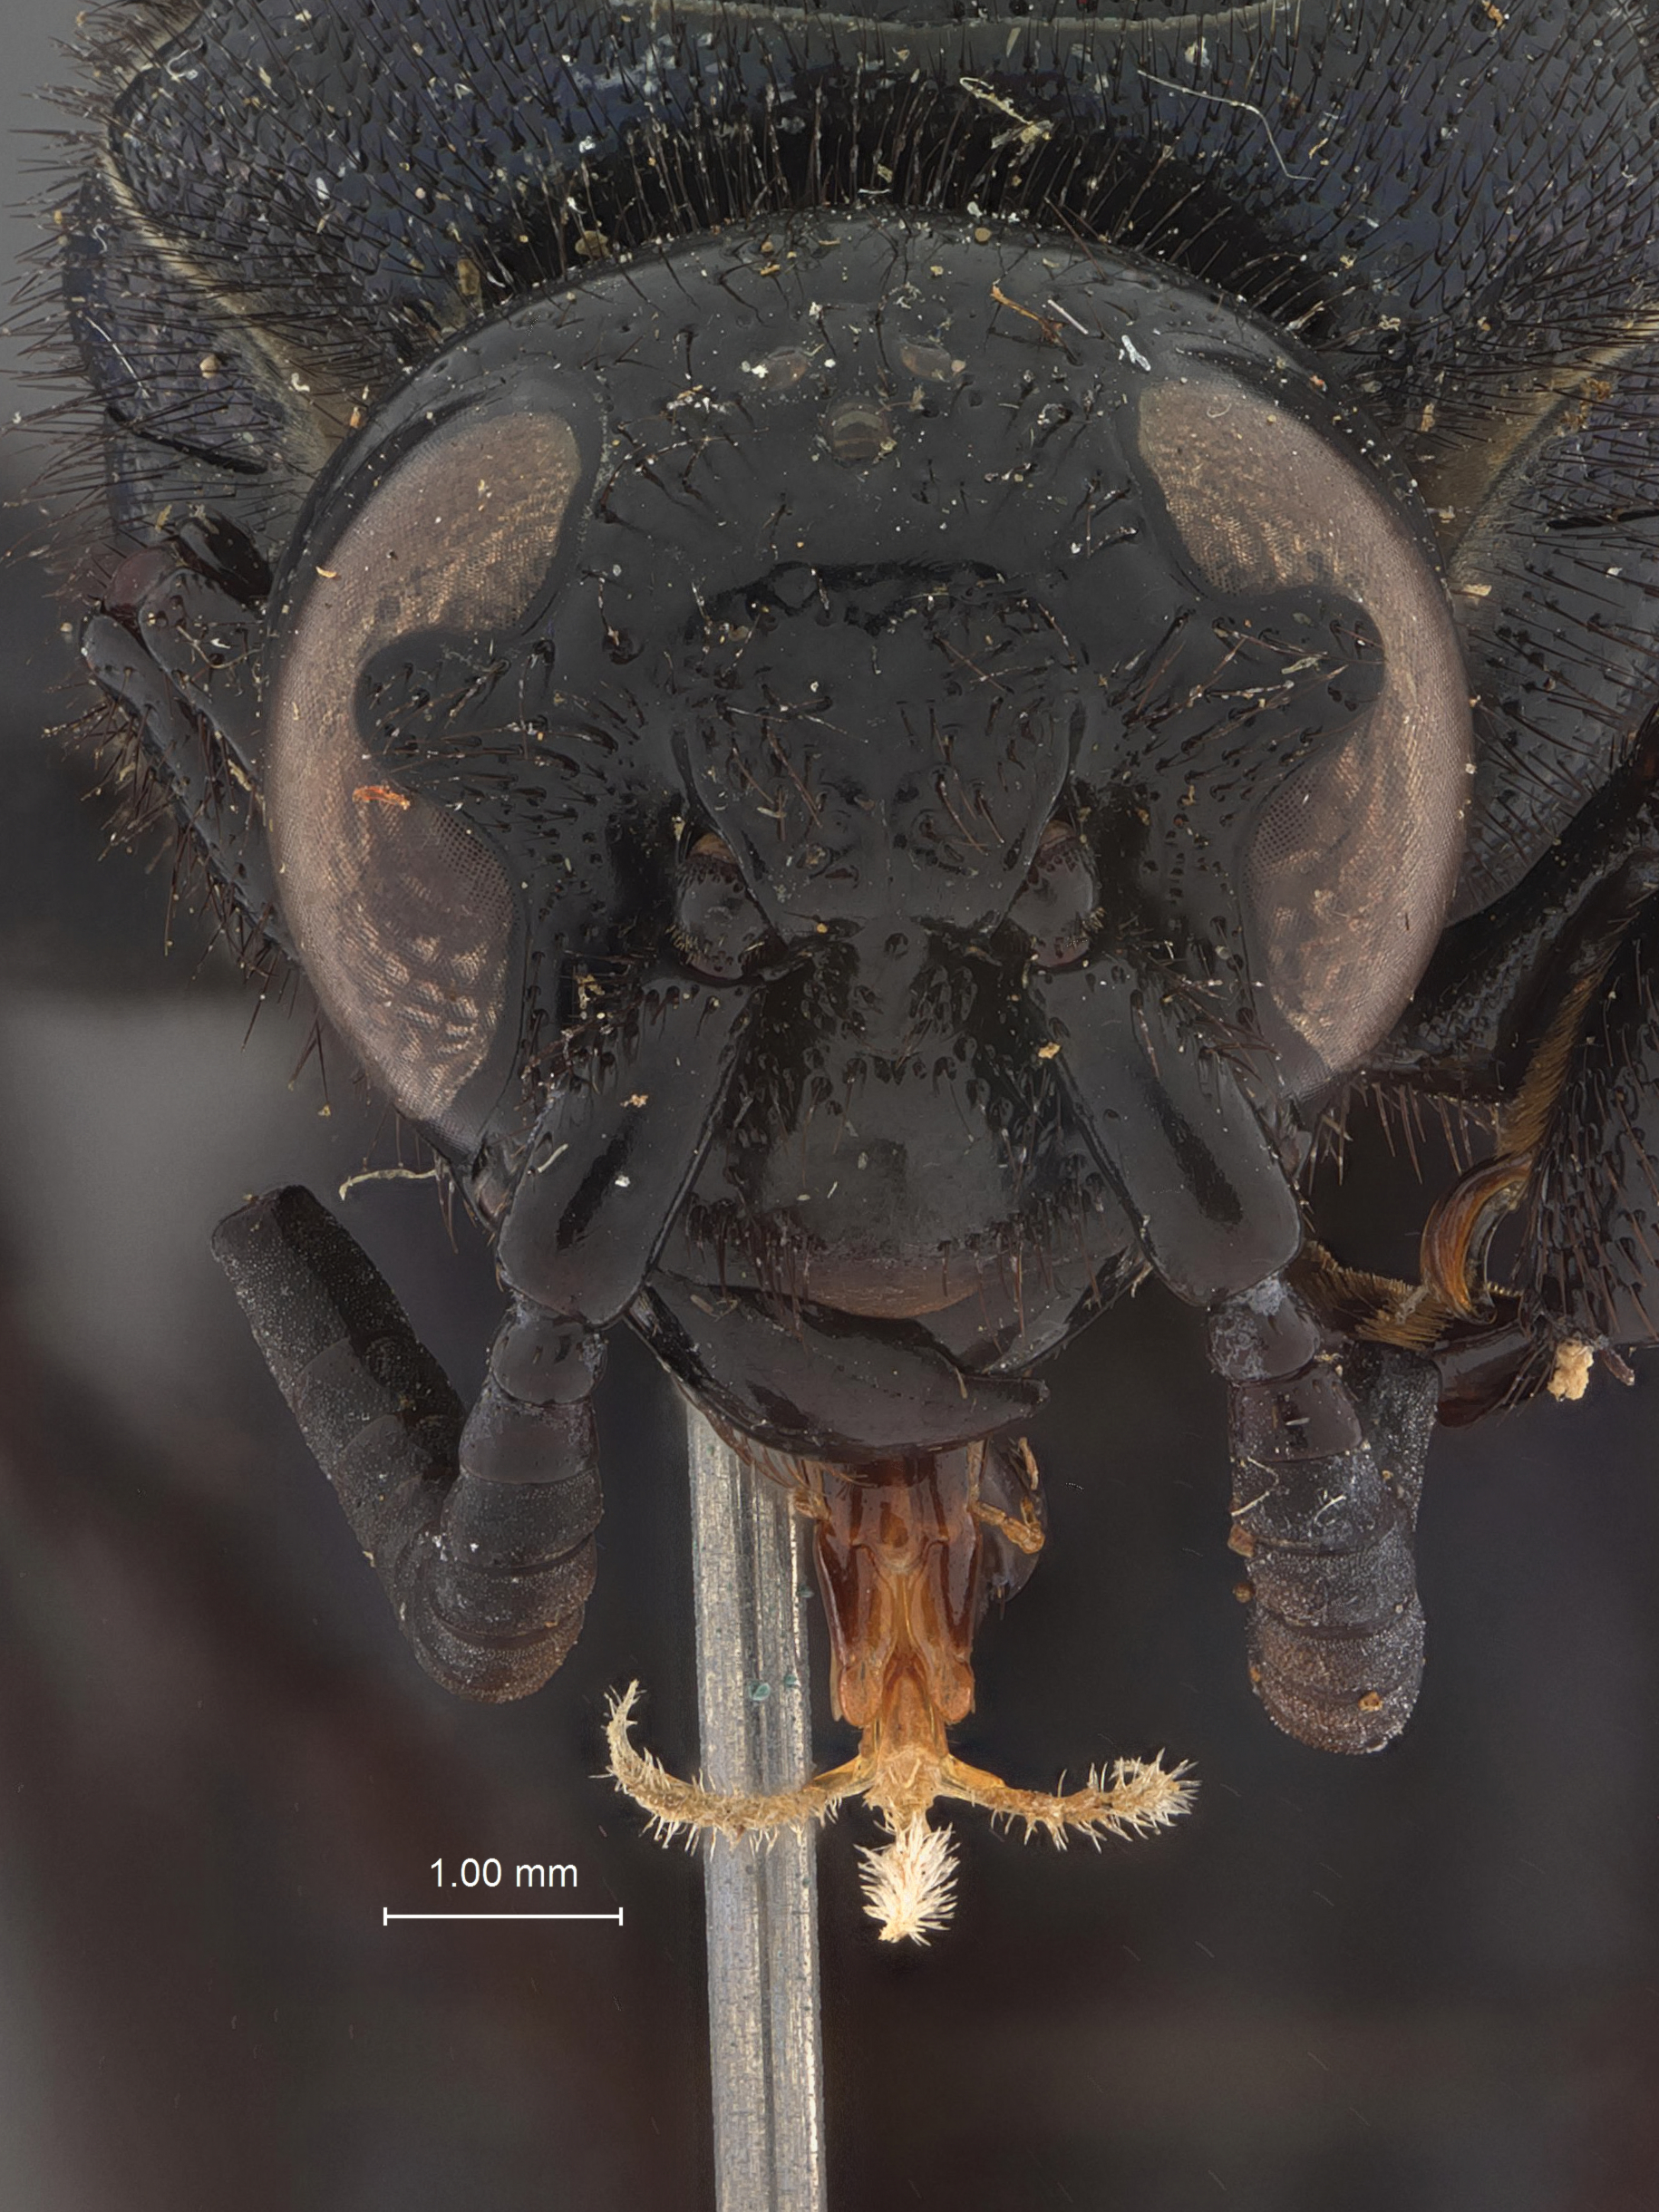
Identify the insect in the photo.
Scolia propodealis
